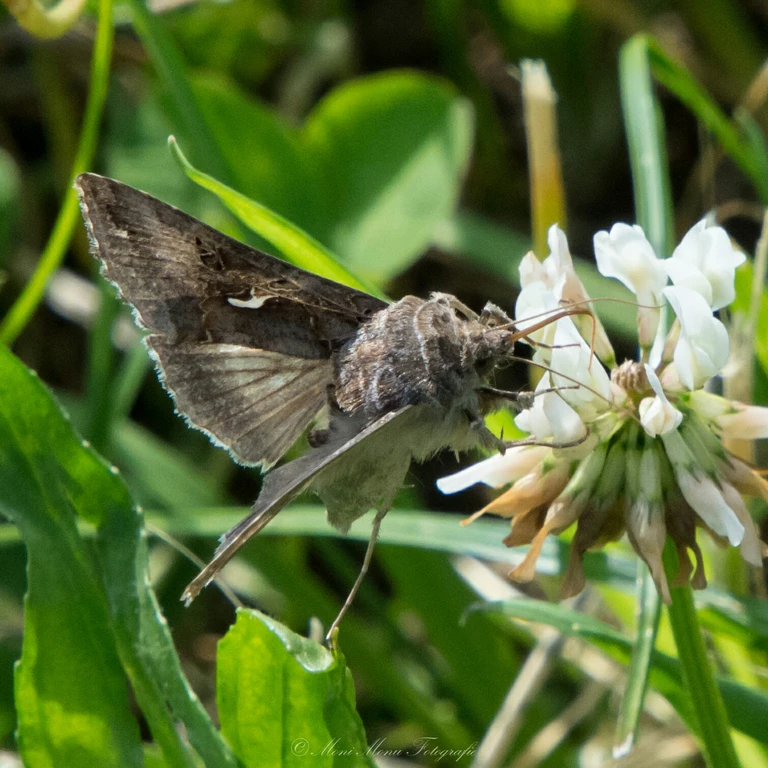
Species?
Autographa gamma
